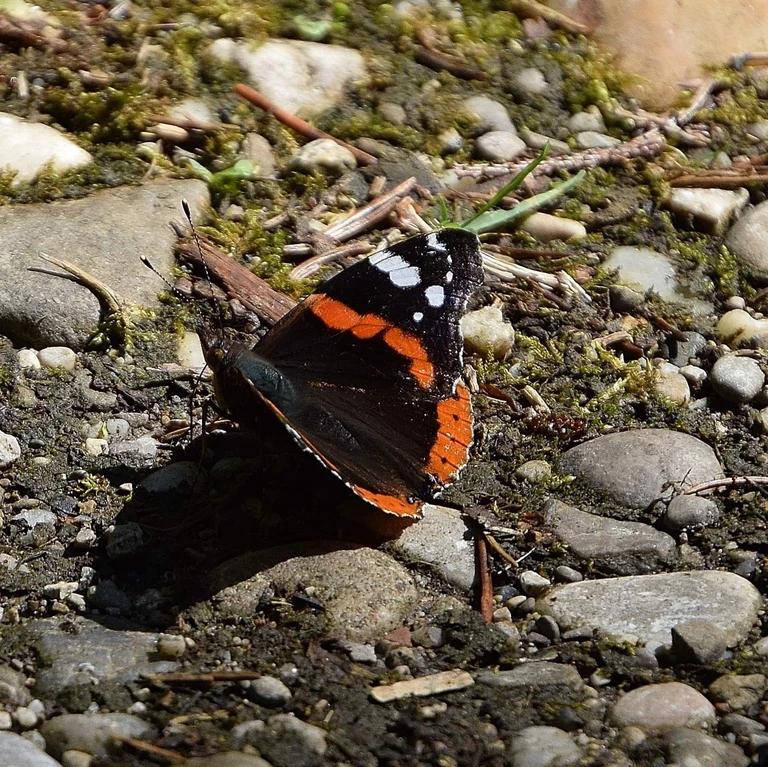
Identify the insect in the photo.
Vanessa atalanta
